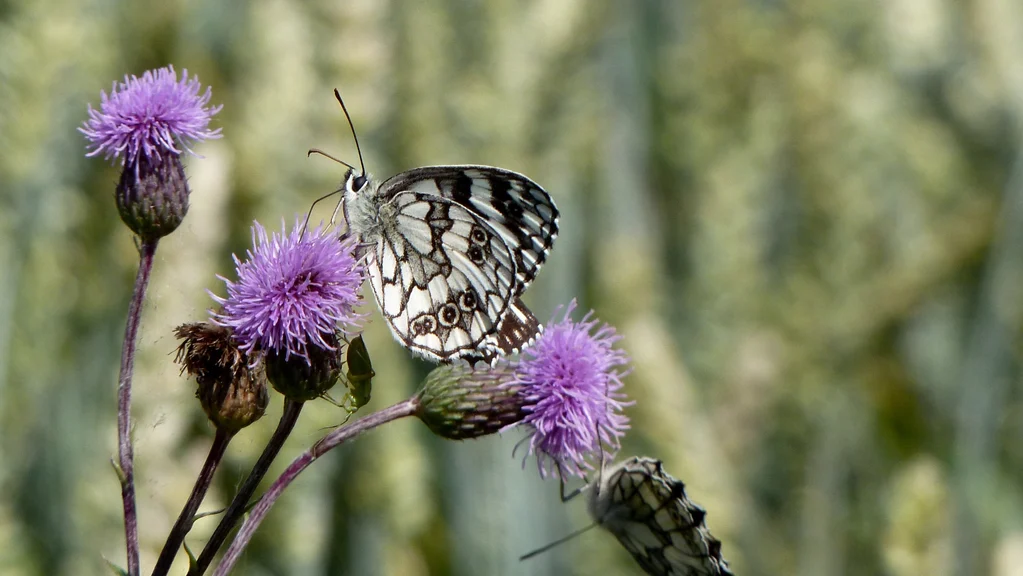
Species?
Melanargia galathea
